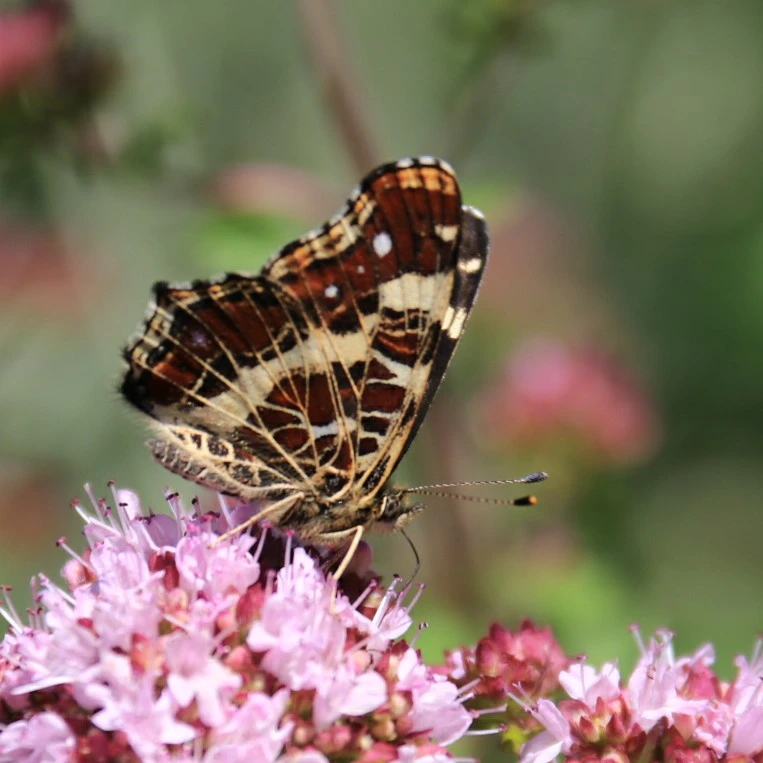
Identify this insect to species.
Araschnia levana
